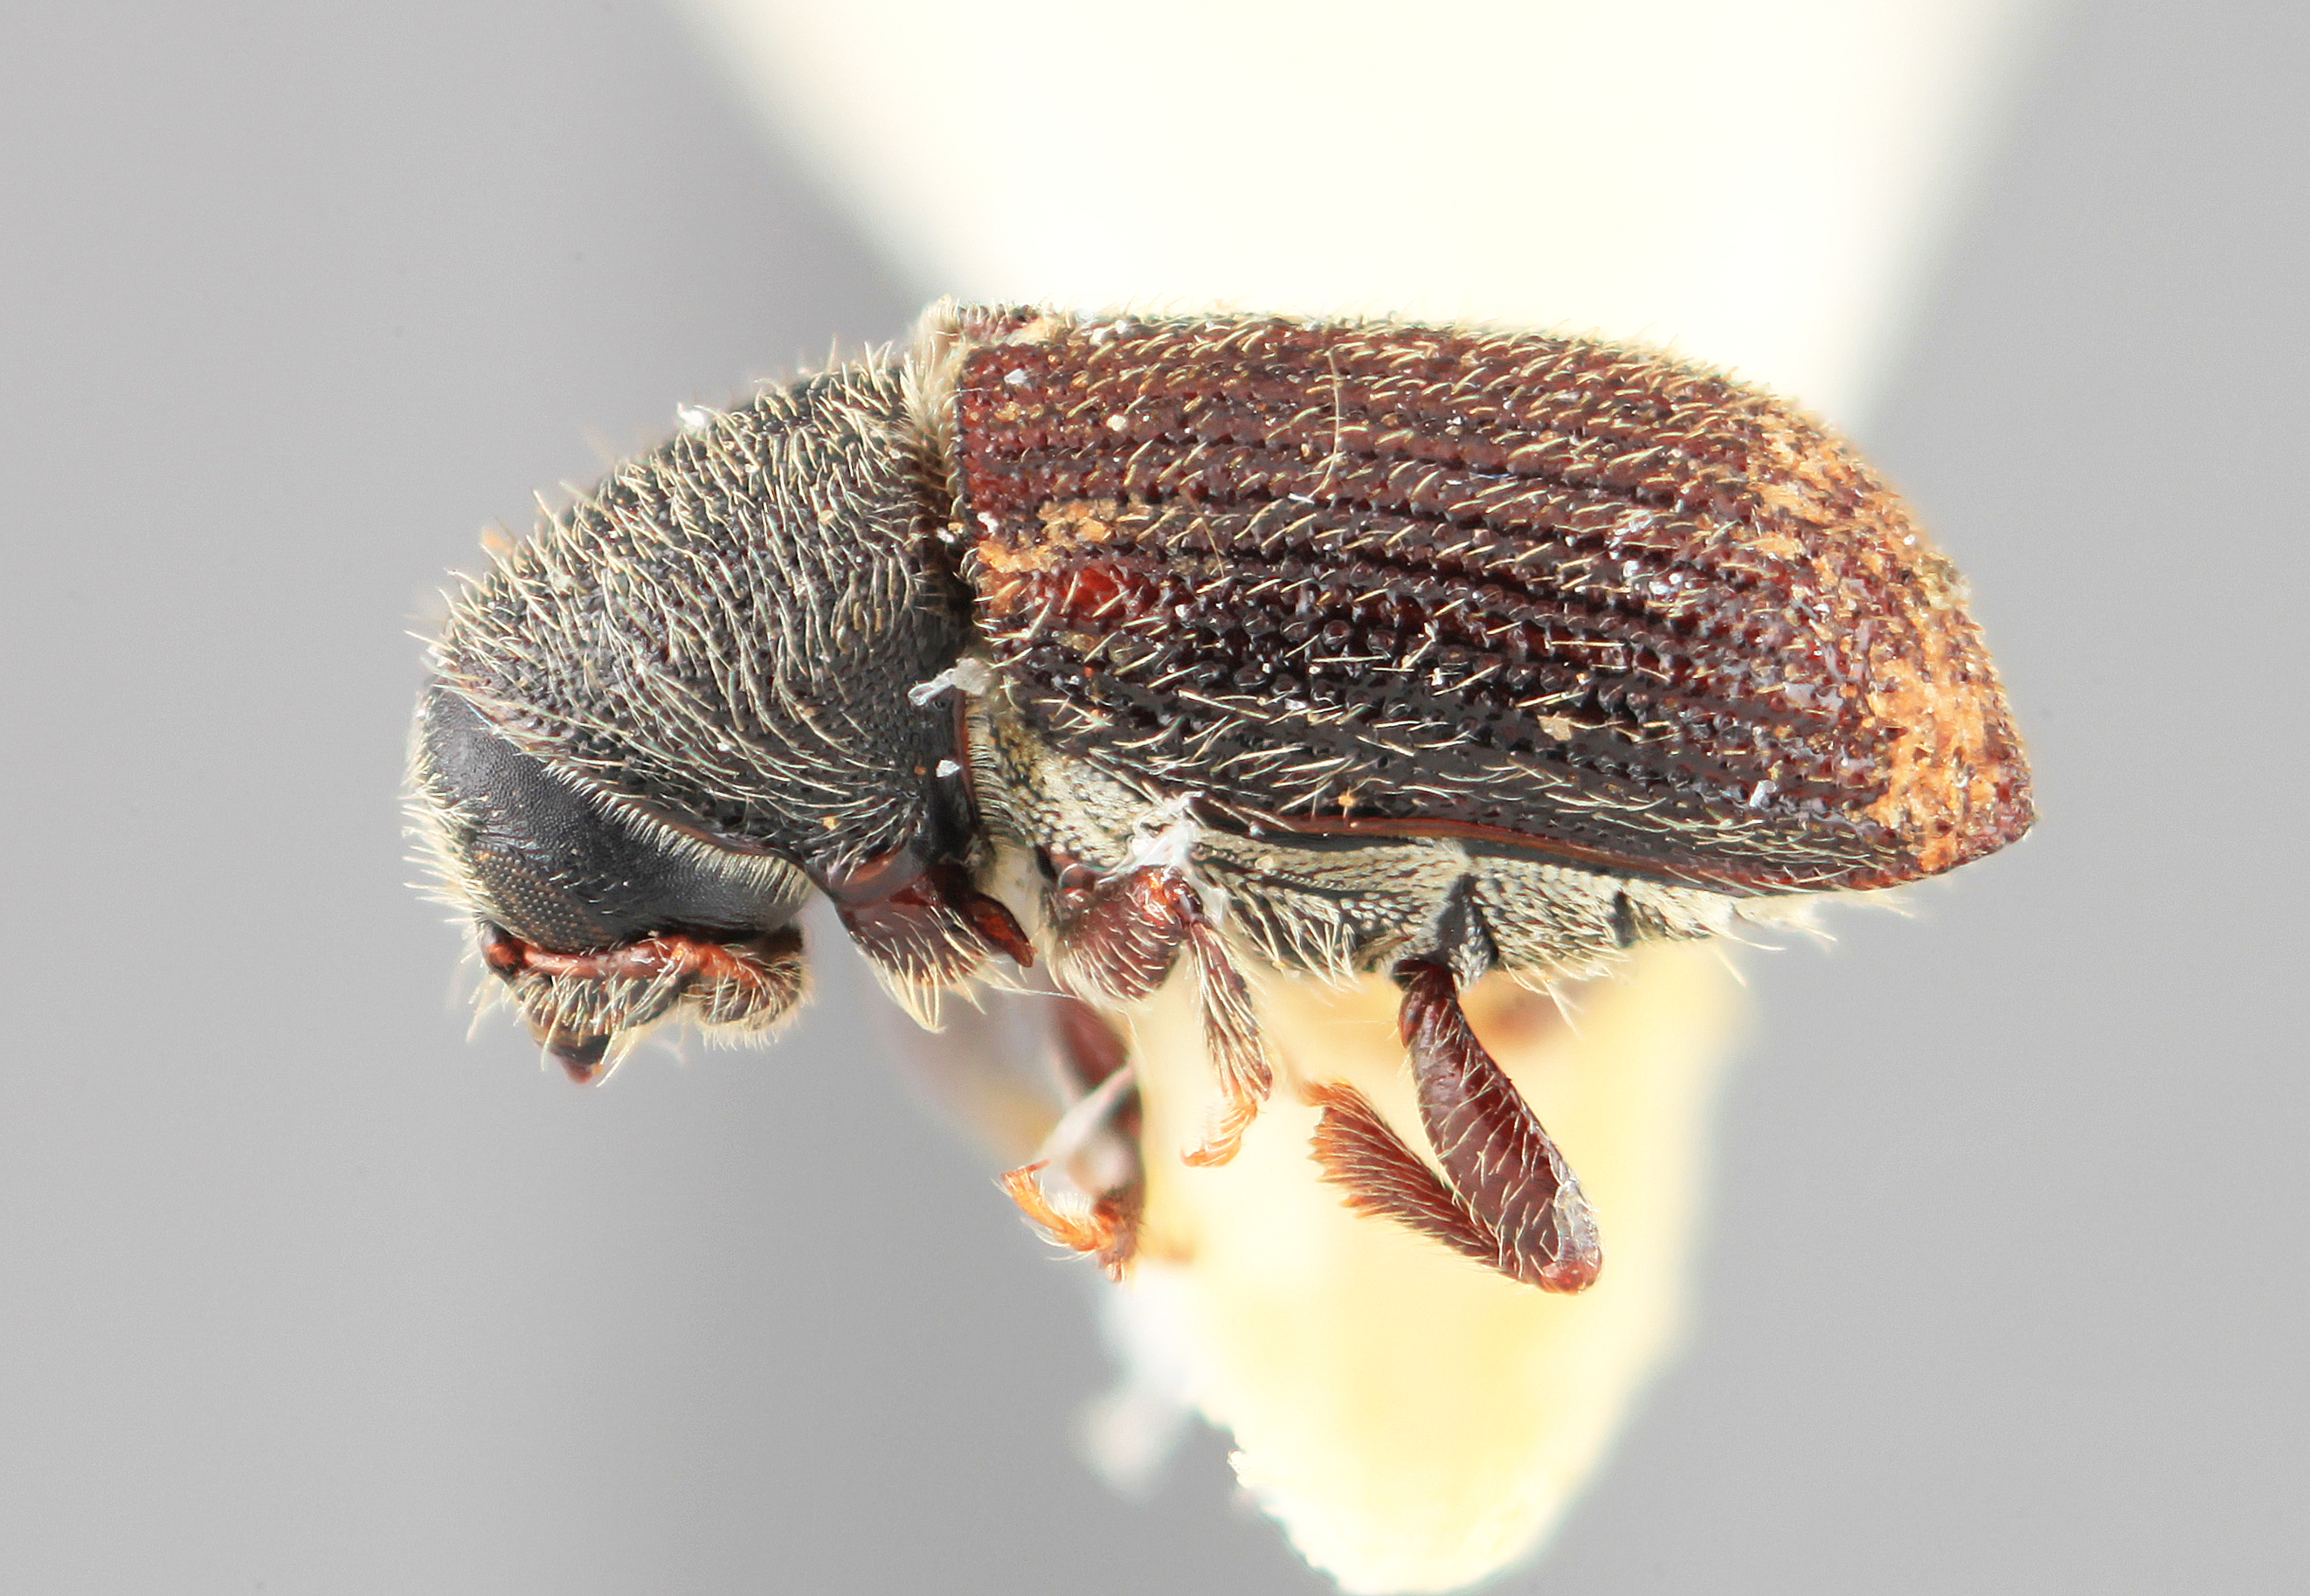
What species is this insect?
Phloeotribus woytkowskii
